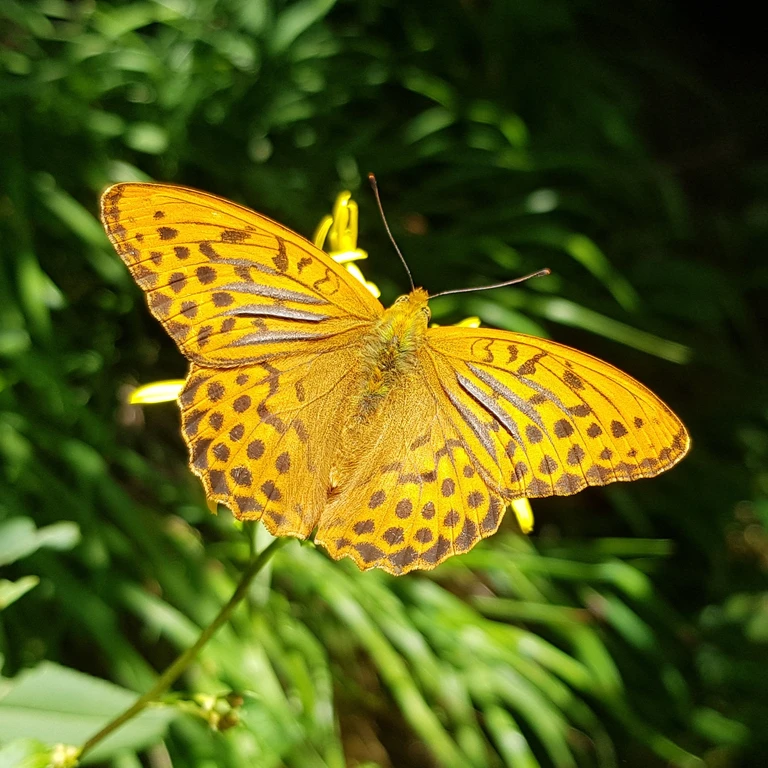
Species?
Argynnis paphia
